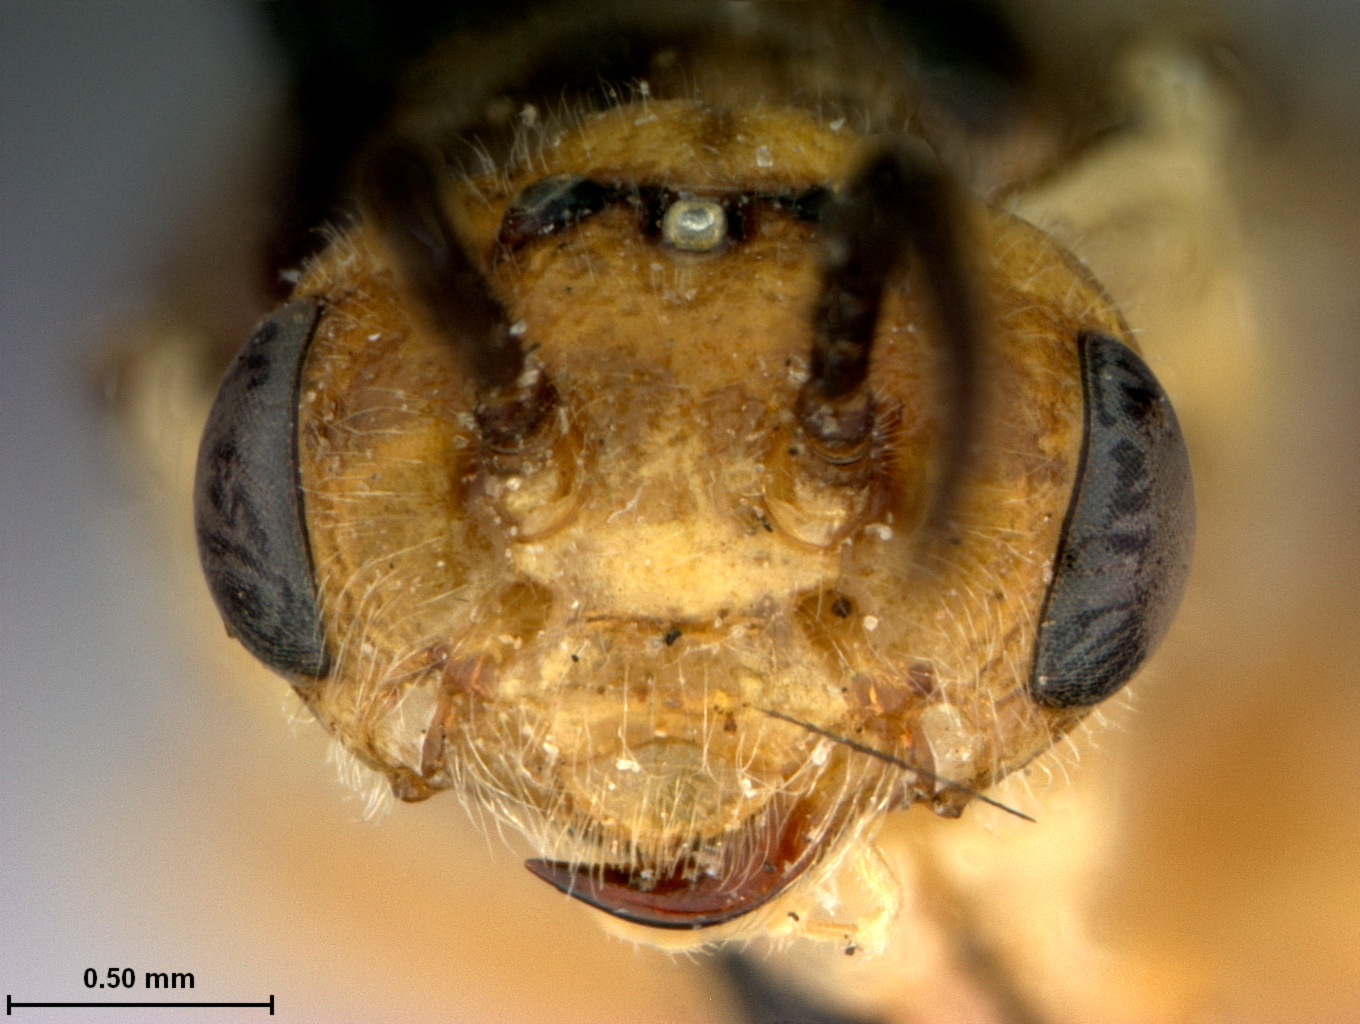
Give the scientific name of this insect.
Neodiprion edulicolus
